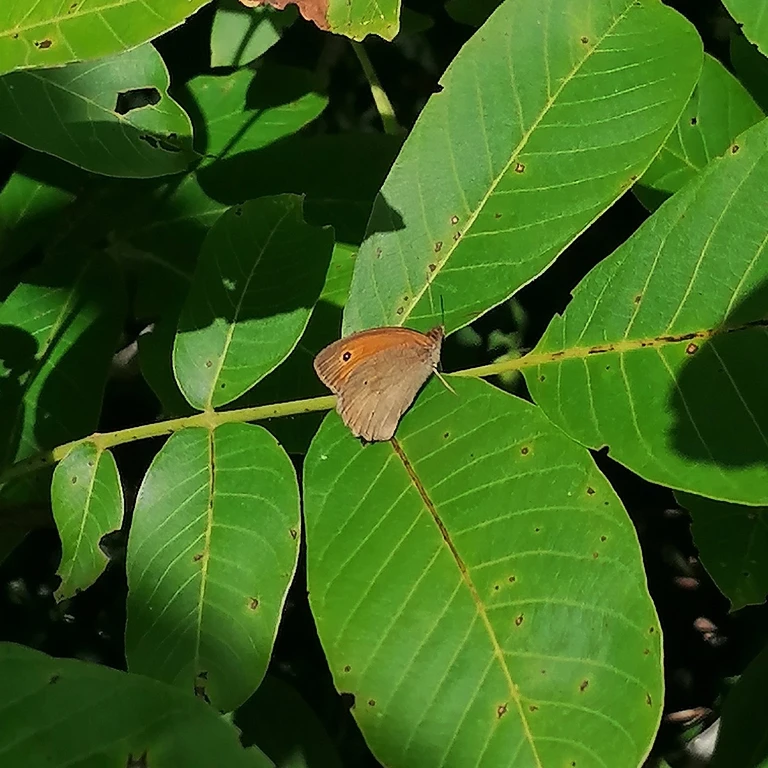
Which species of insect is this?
Maniola jurtina
